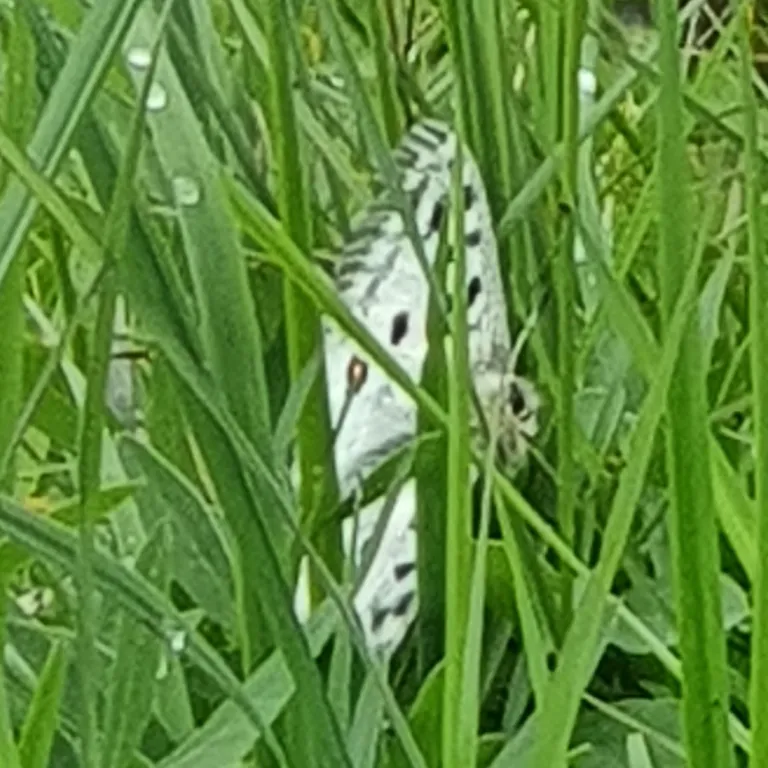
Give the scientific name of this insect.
Parnassius apollo
